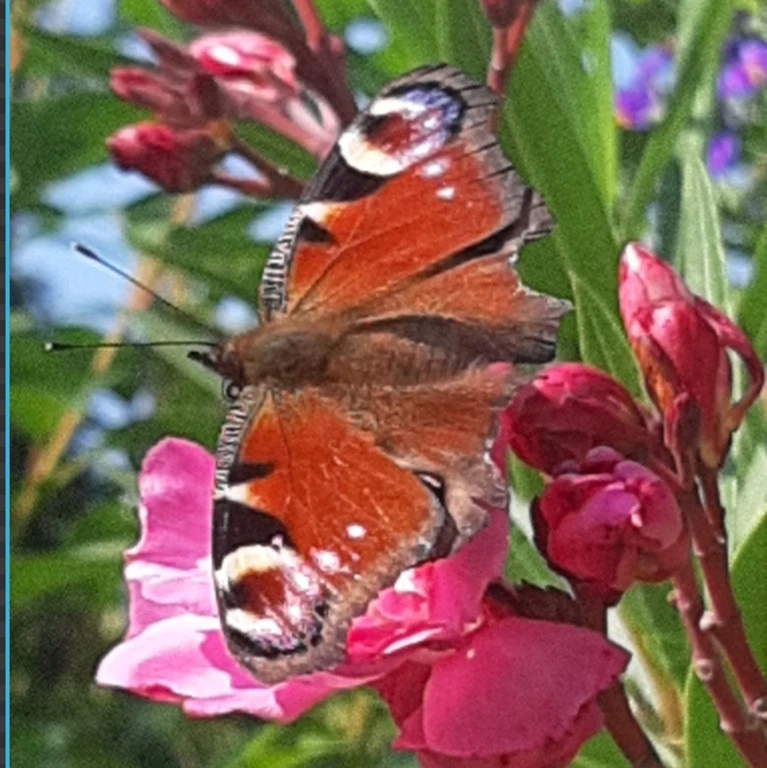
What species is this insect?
Aglais io
